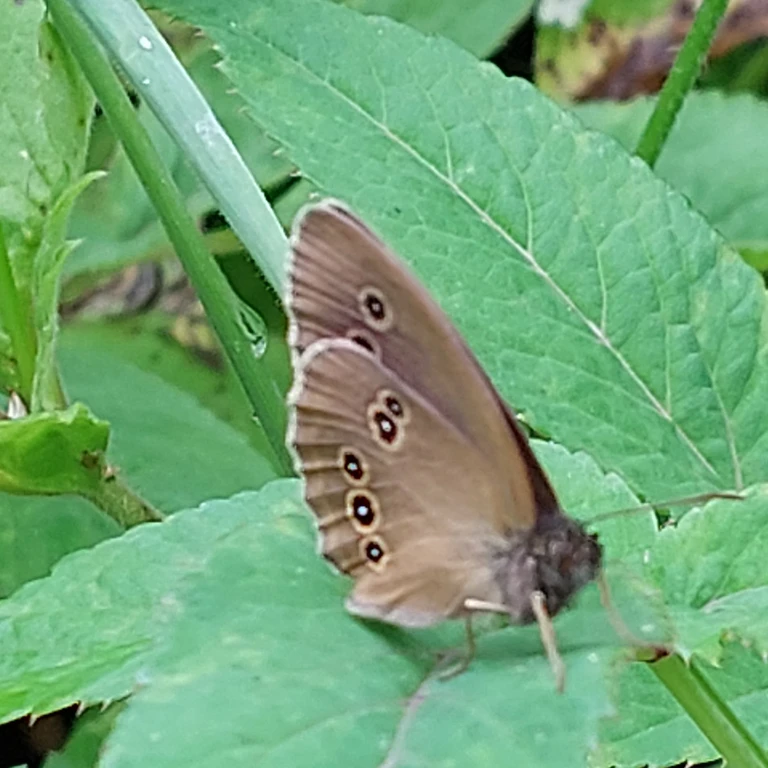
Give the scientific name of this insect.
Aphantopus hyperantus
